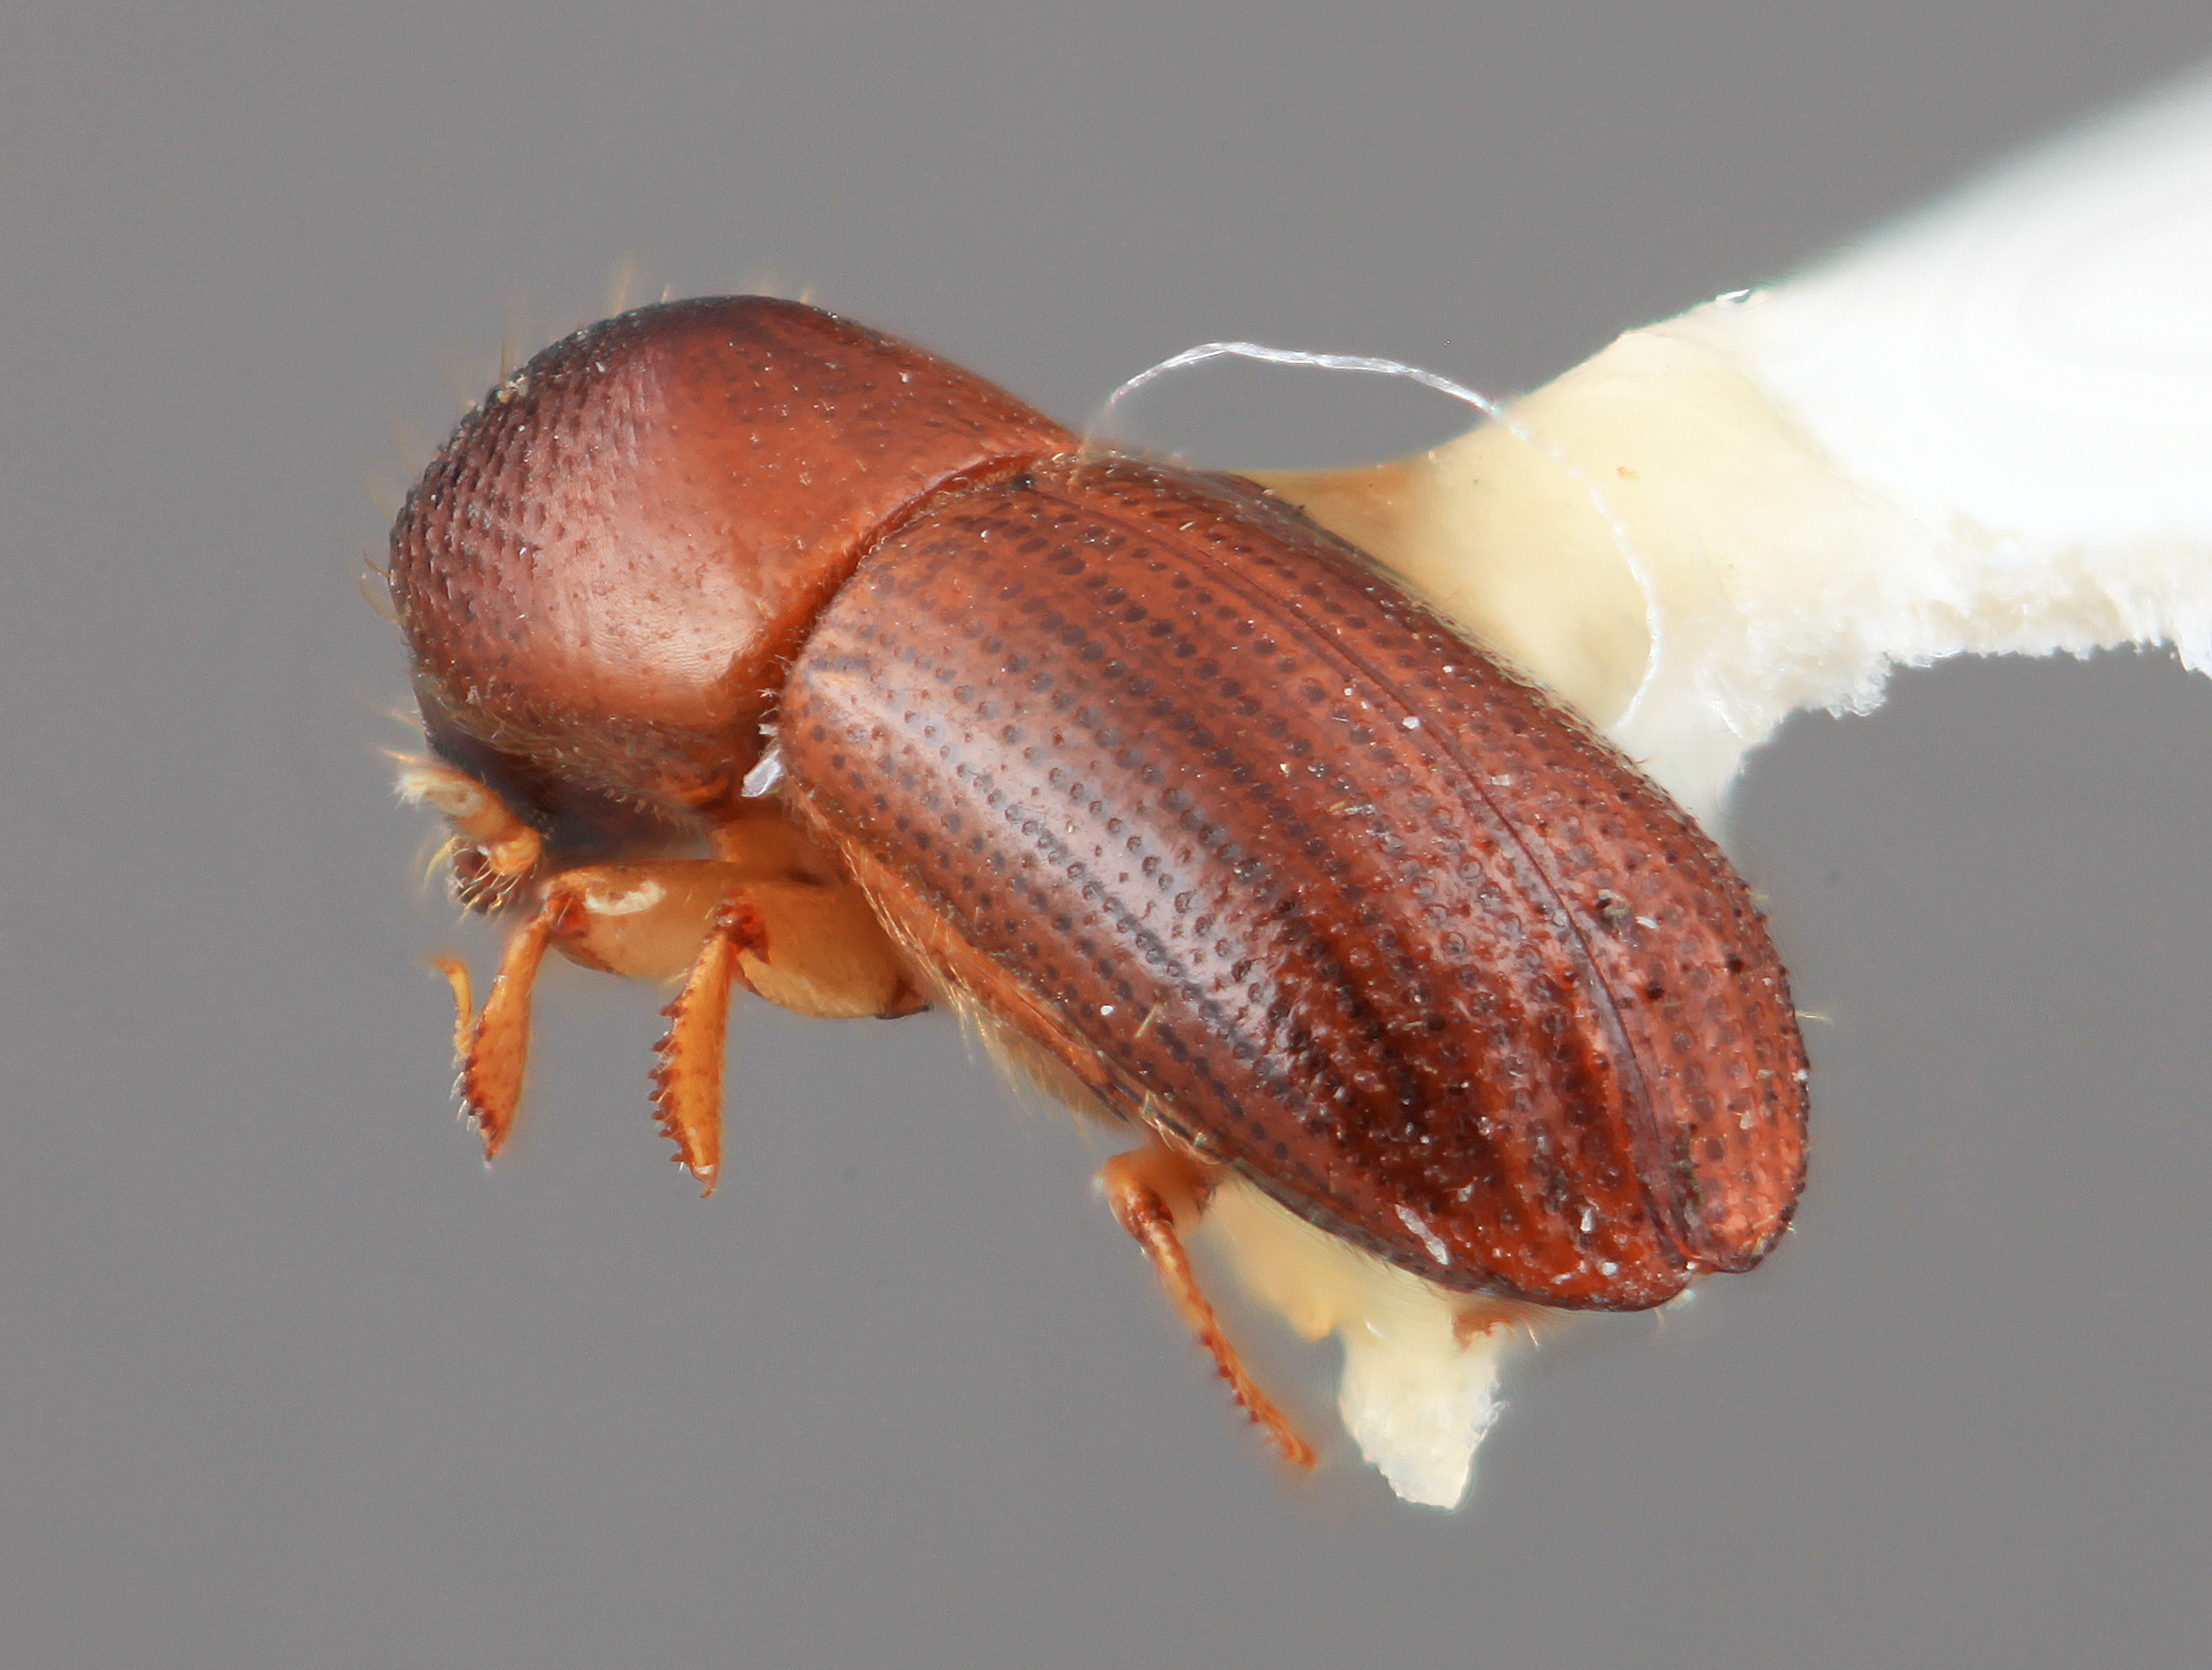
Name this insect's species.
Xyleborus dissimulatus
